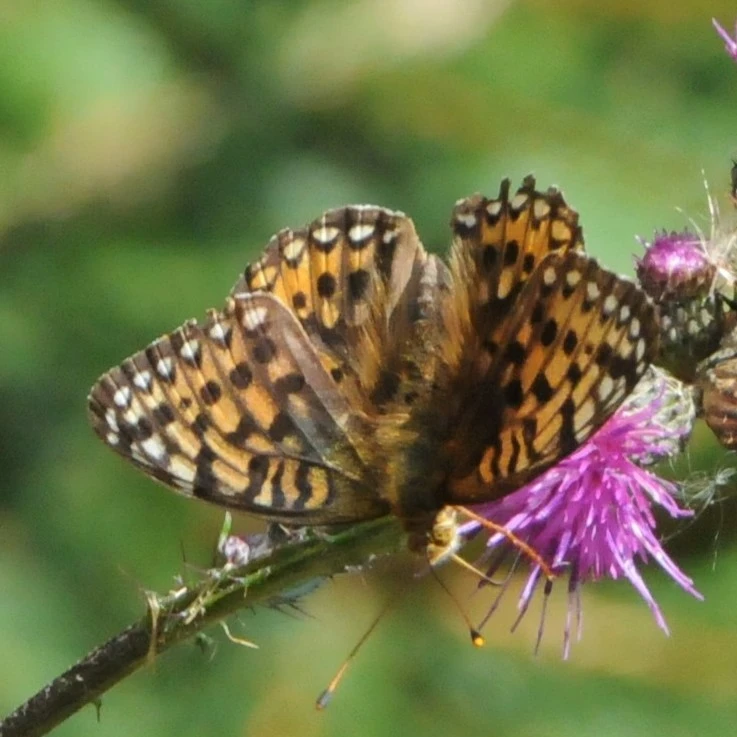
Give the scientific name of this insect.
Speyeria aglaja
